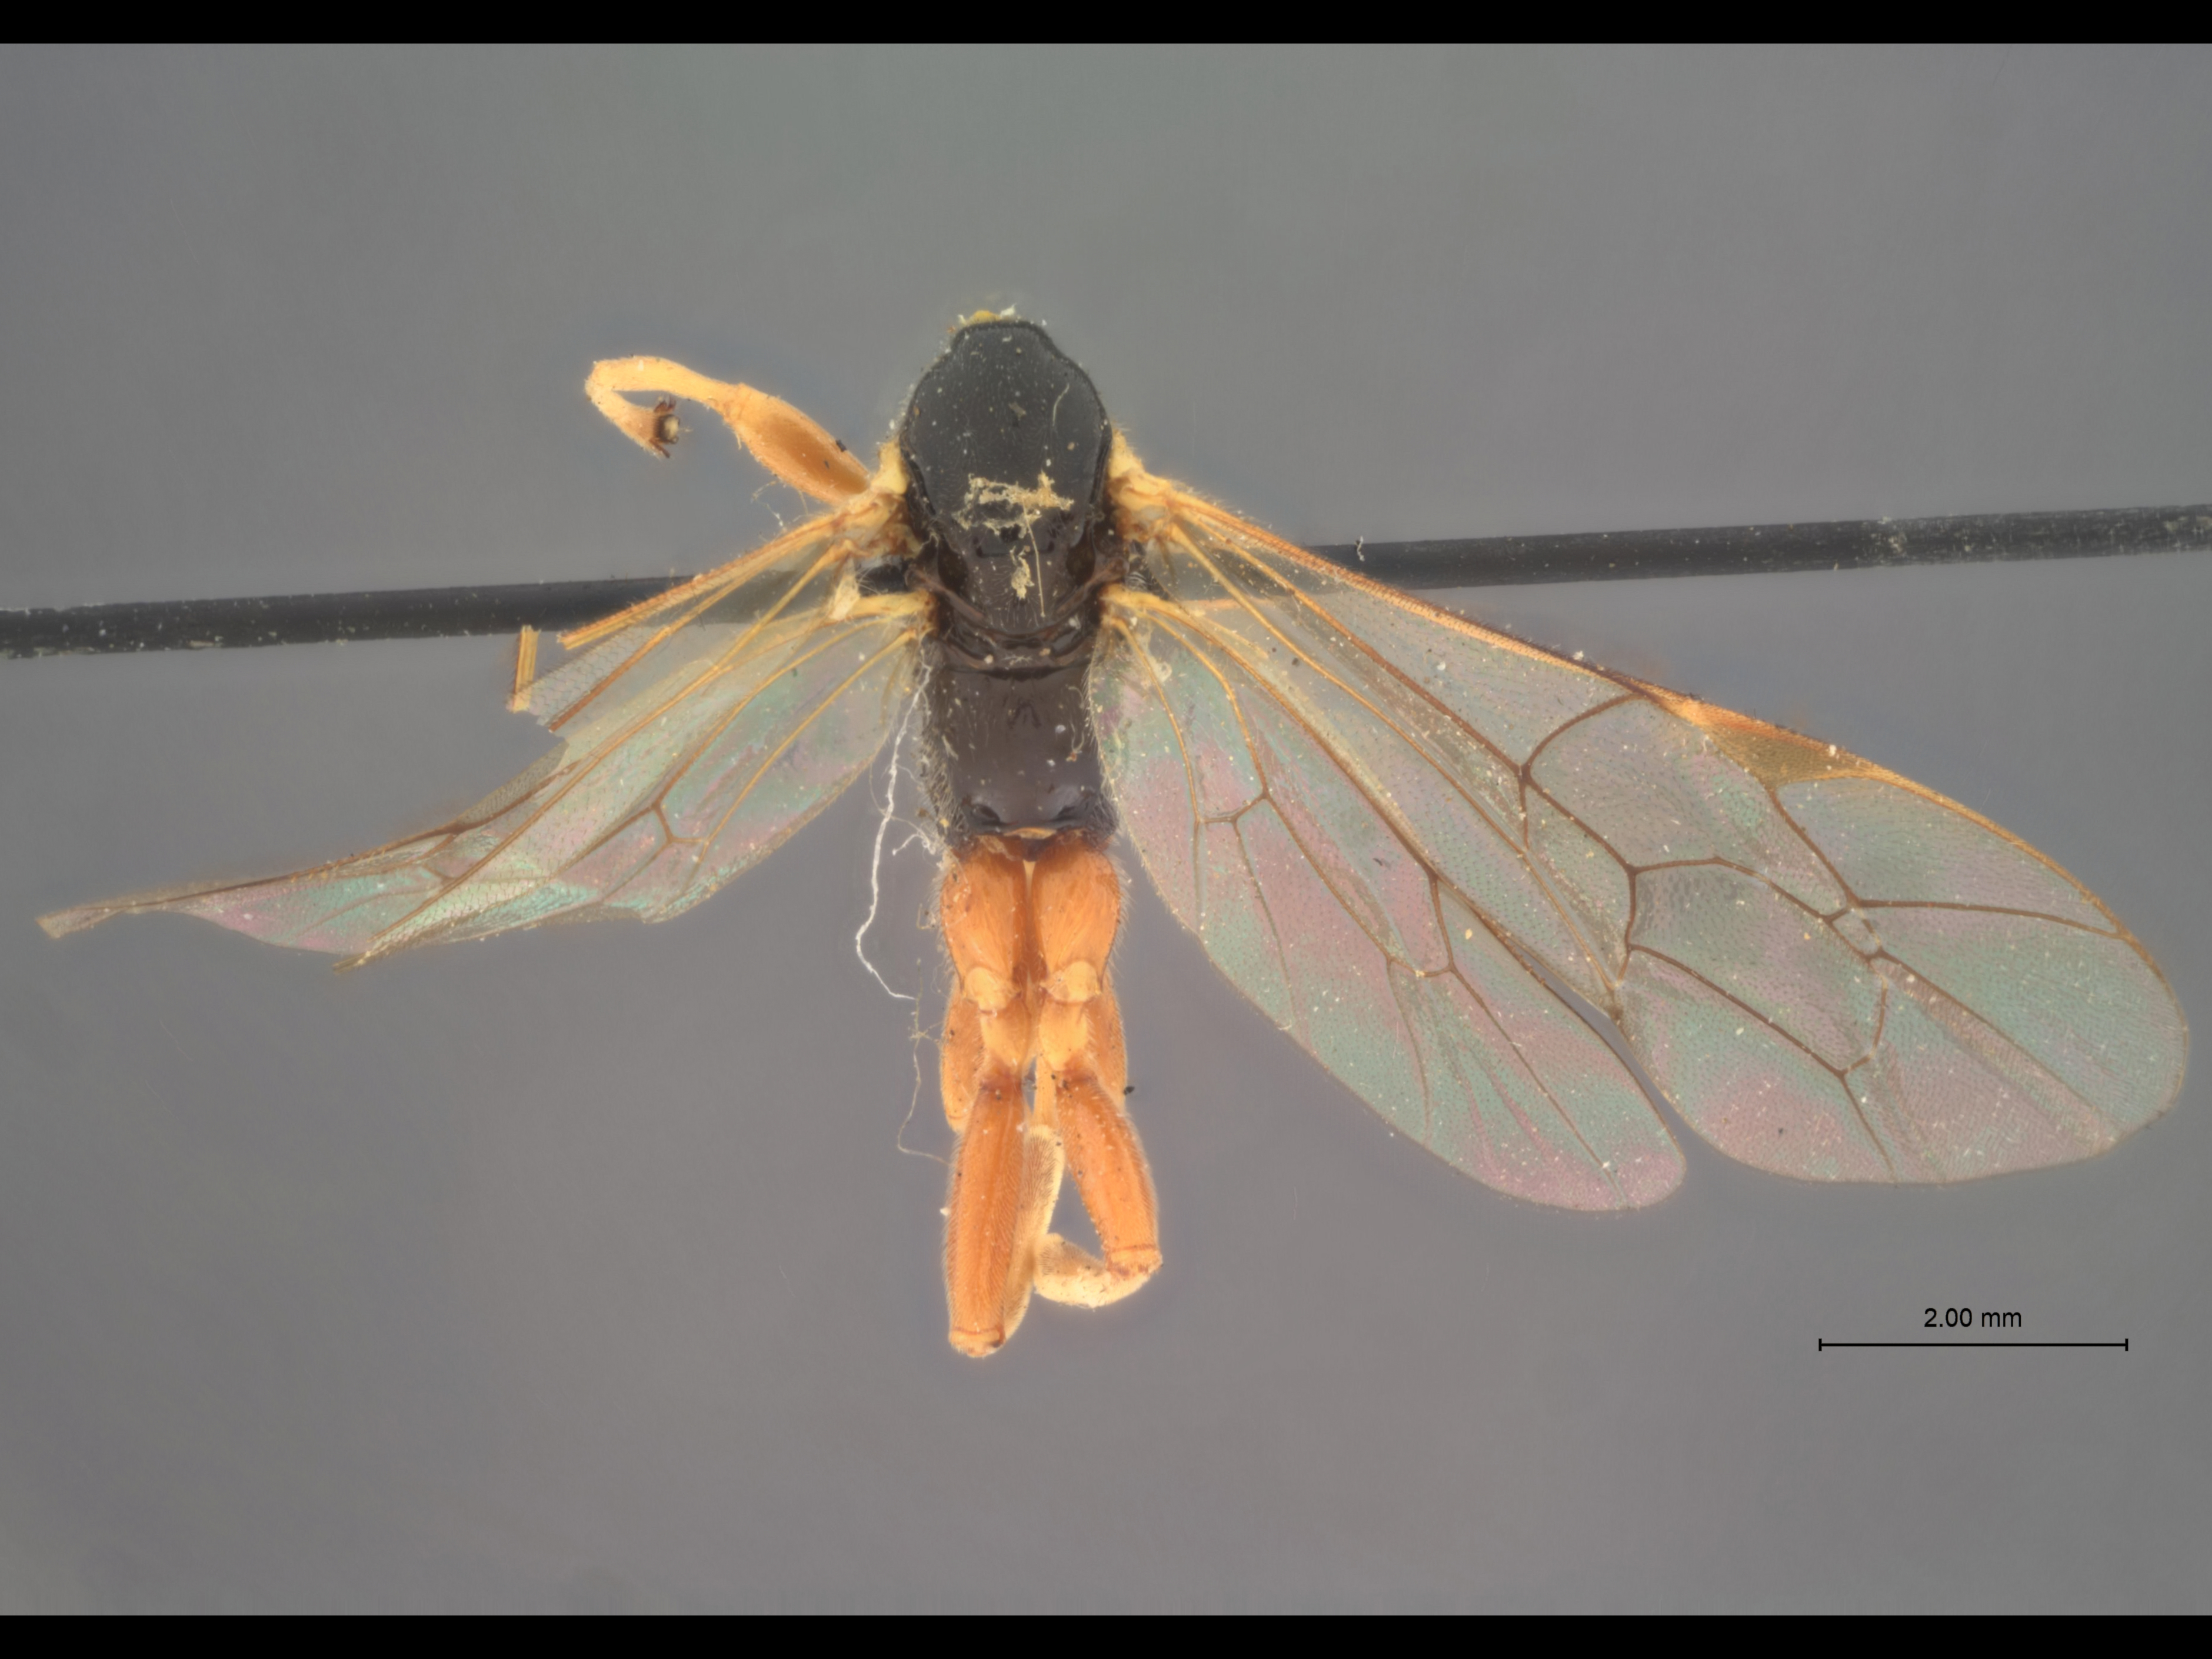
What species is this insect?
Epiurus annulitarsis
